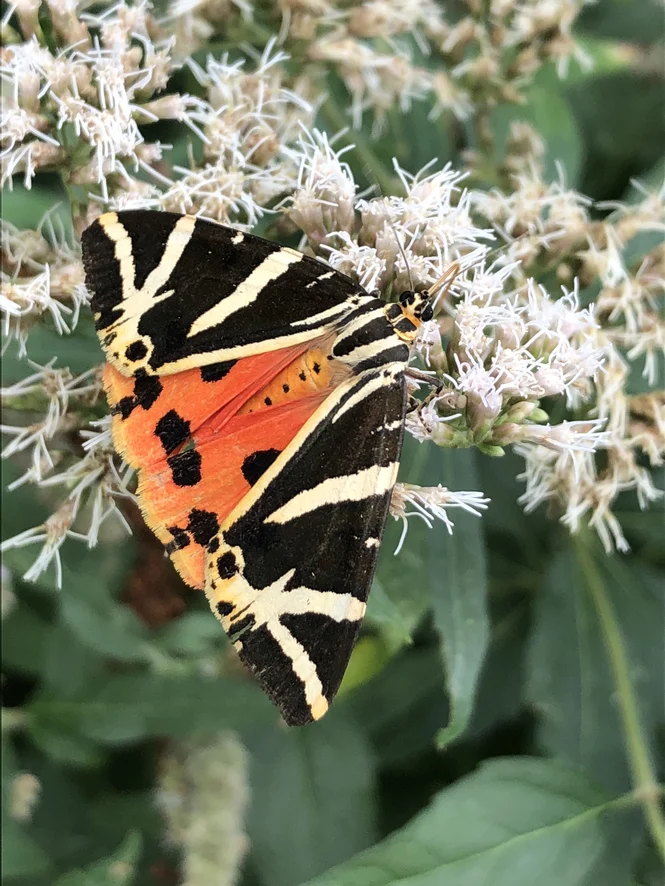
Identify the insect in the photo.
Euplagia quadripunctaria
